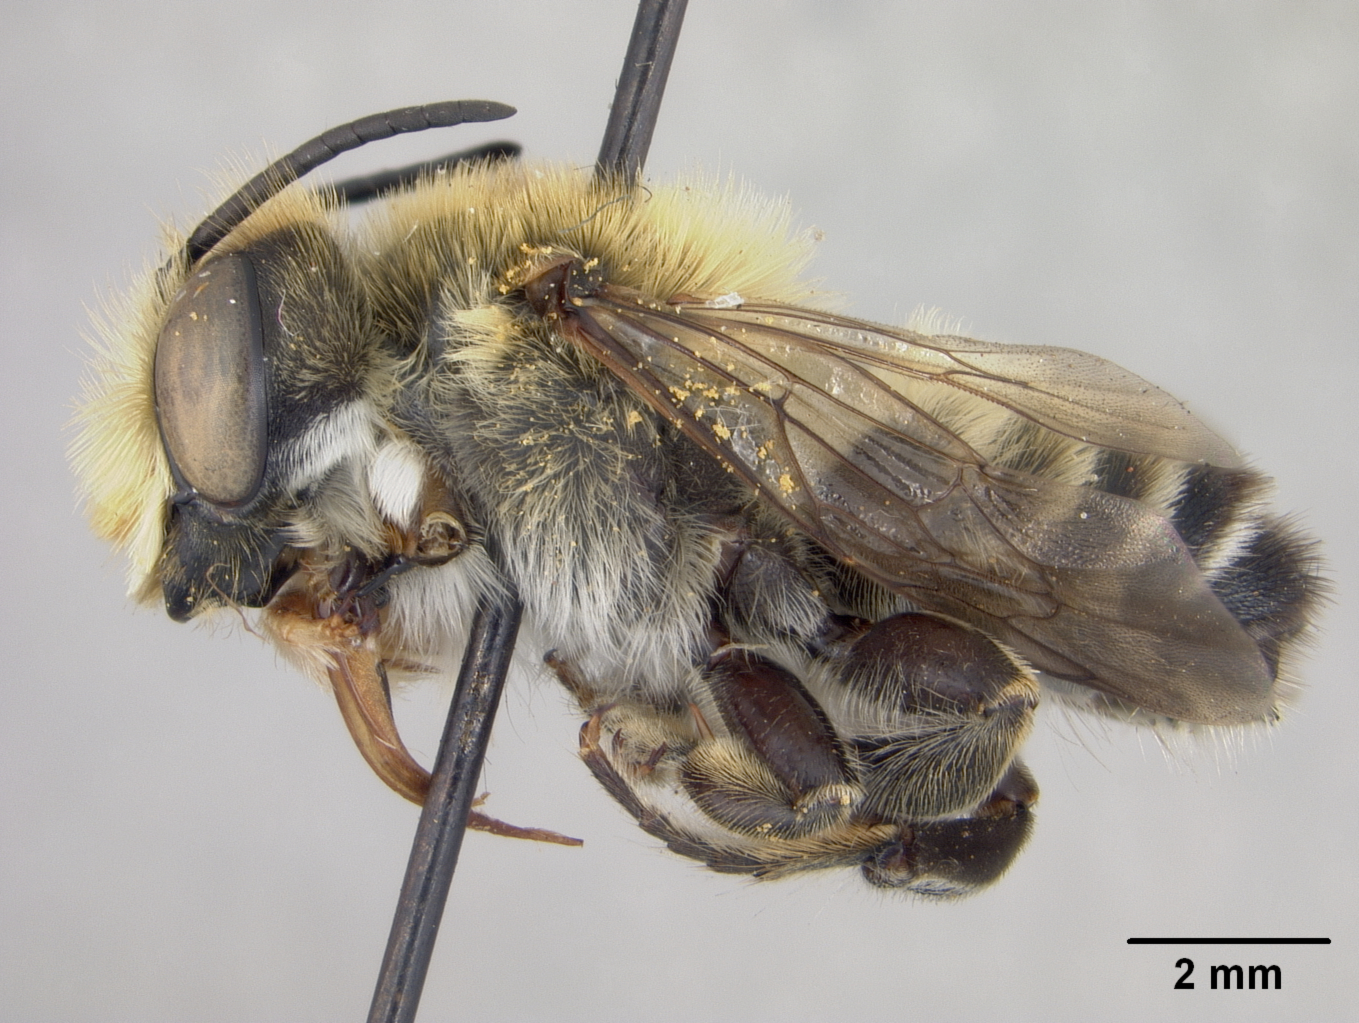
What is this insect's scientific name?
Megachile willughbiella
